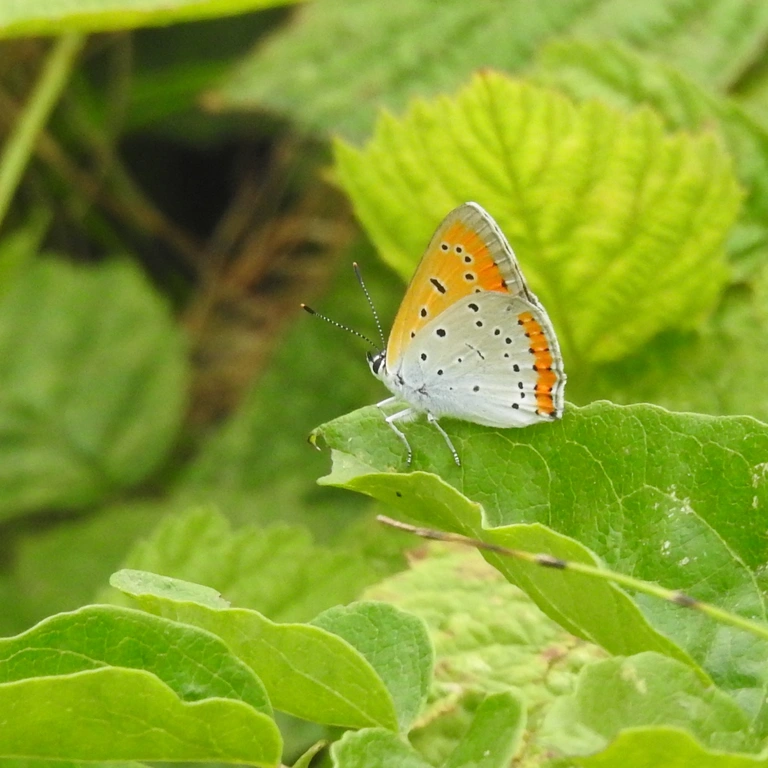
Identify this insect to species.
Lycaena dispar
